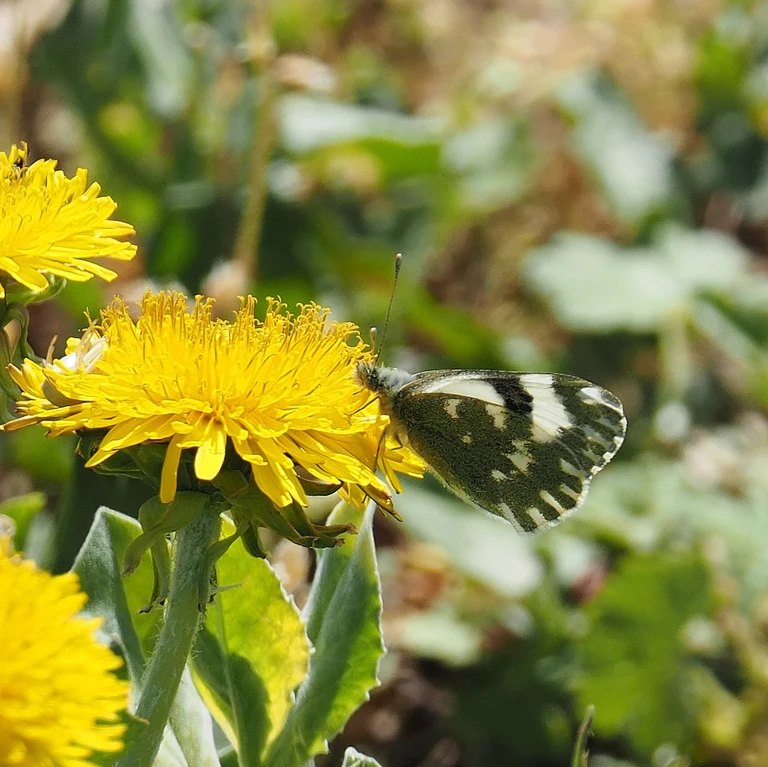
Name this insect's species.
Pontia edusa
